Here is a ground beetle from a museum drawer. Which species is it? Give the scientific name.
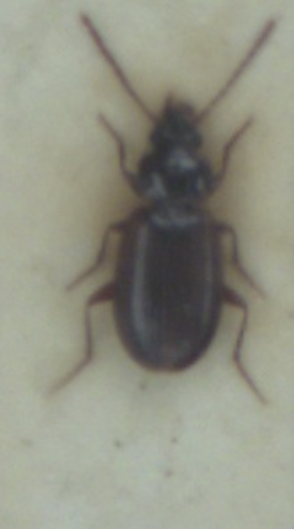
Trechus quadristriatus
